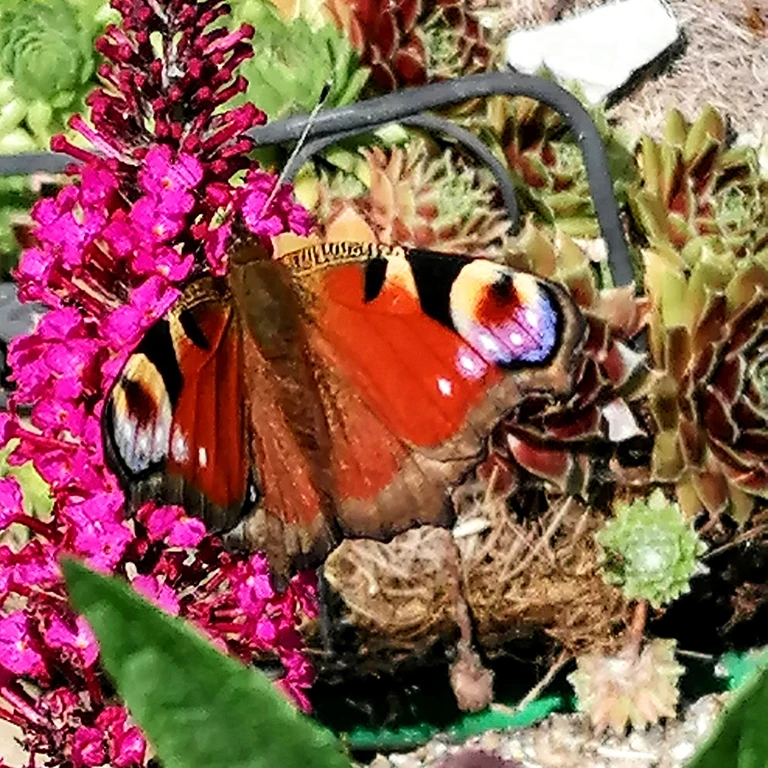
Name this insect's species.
Aglais io
